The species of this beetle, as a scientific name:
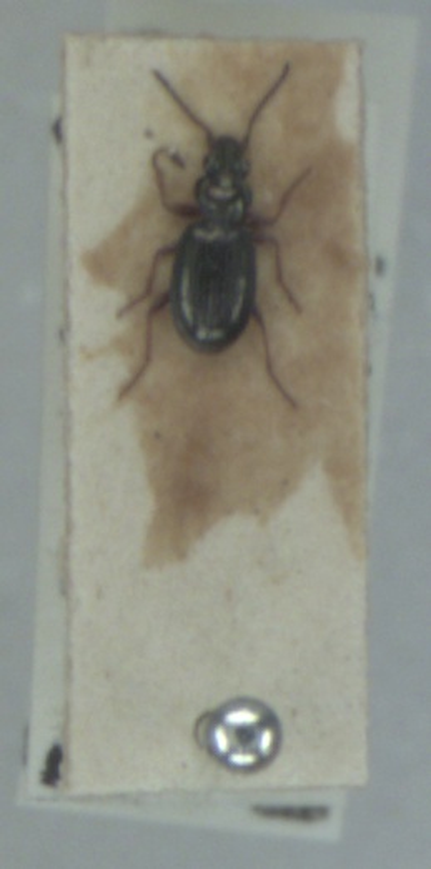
Bembidion lampros
